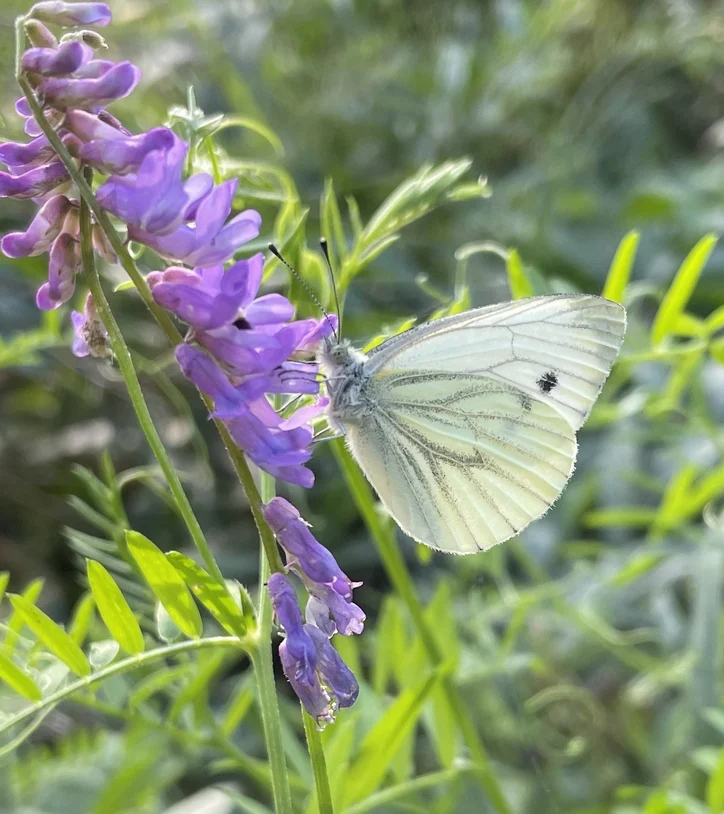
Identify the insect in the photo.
Pieris napi
